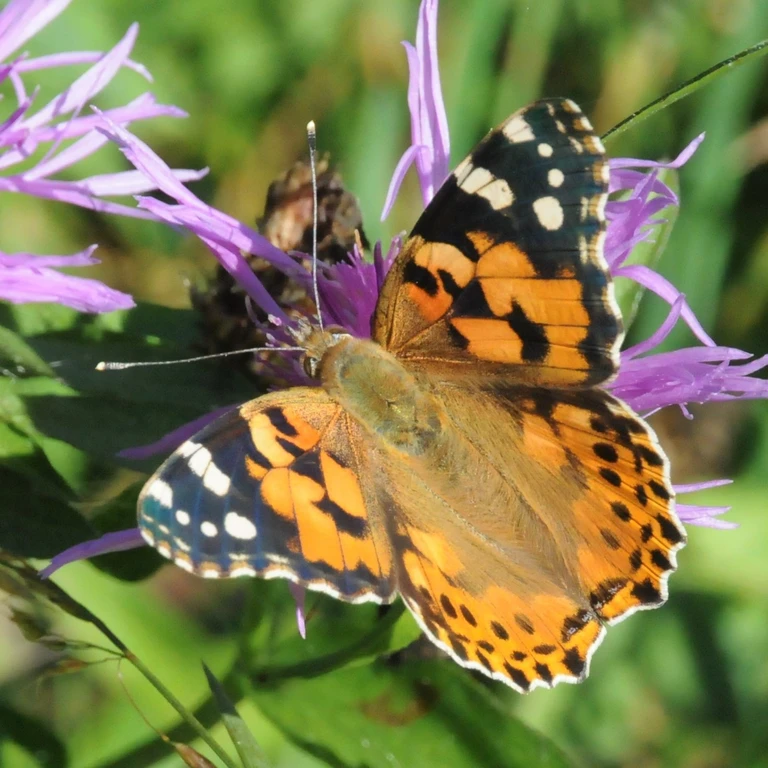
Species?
Vanessa cardui
